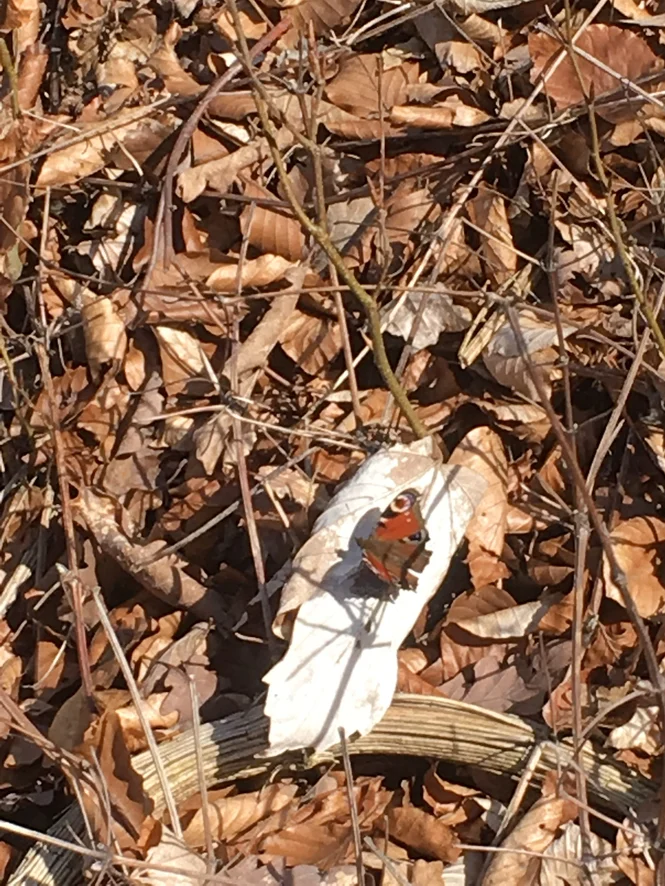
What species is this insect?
Aglais io
